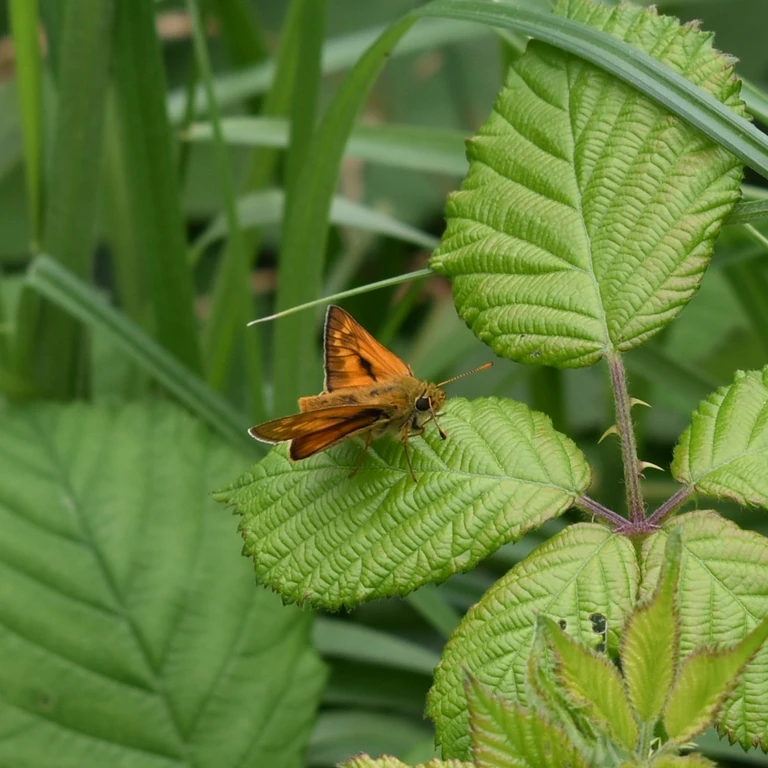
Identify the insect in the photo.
Ochlodes sylvanus (also Ochlodes venata)
